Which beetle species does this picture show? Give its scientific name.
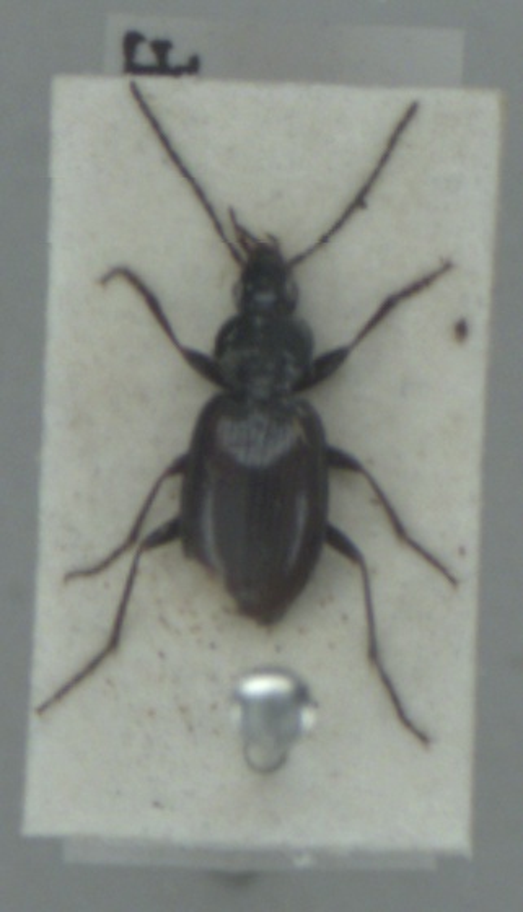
Agonum fuliginosum
